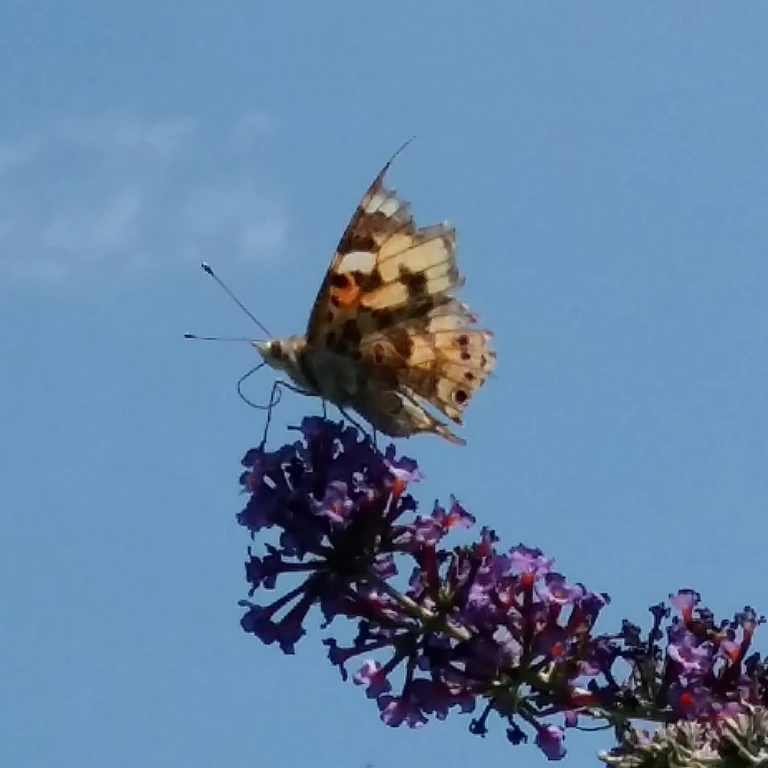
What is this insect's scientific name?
Vanessa cardui
